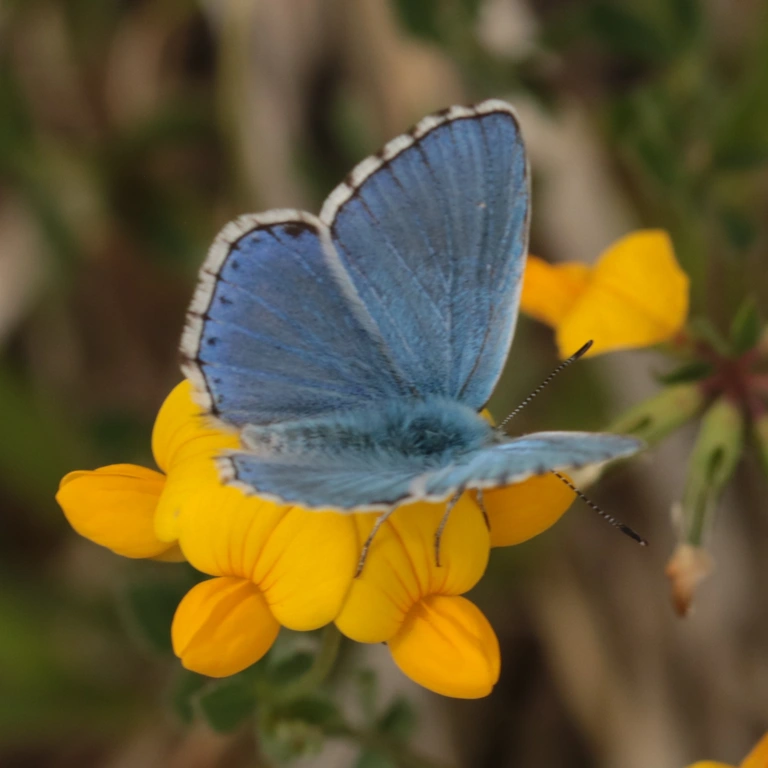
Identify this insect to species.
Lysandra bellargus
